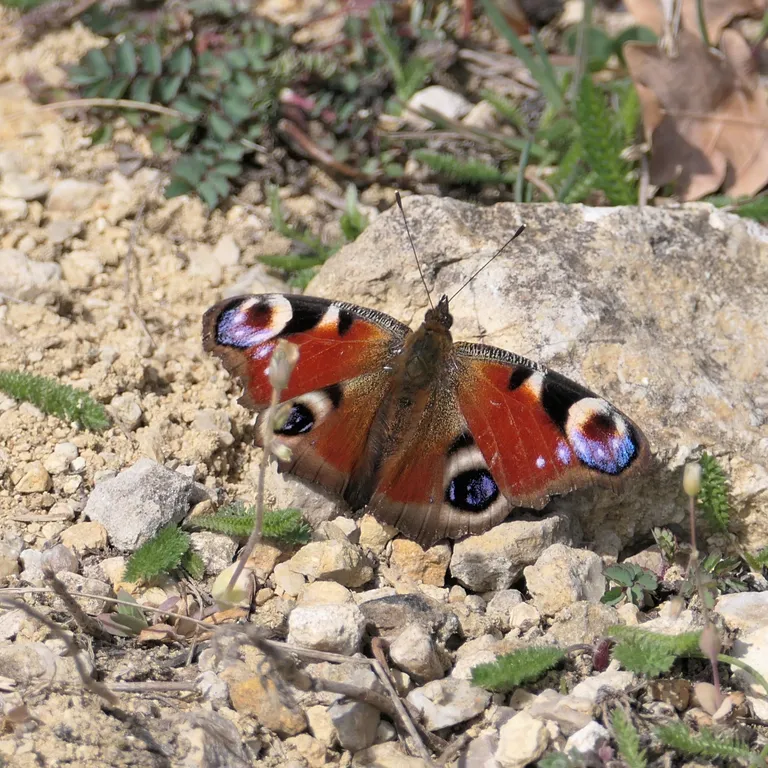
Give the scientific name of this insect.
Aglais io
